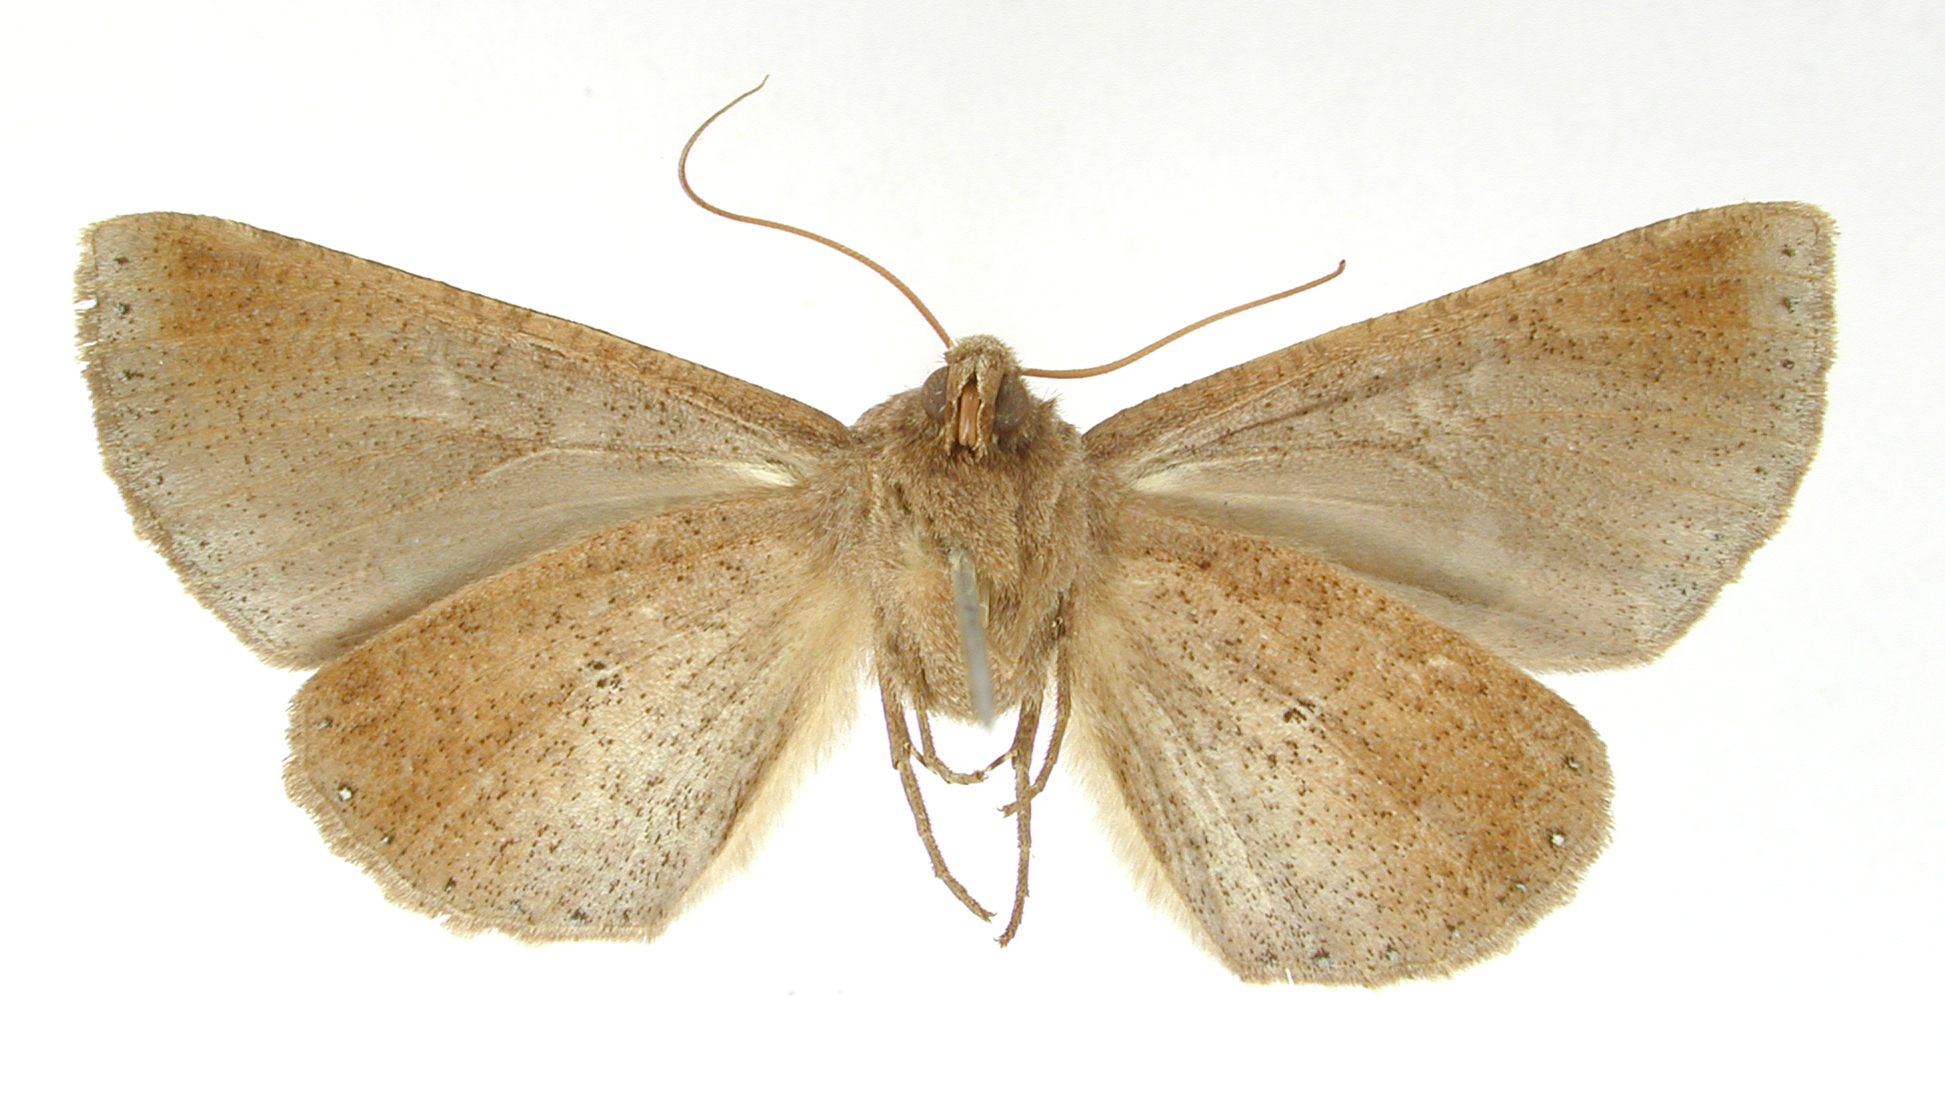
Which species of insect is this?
Azelina gamuza
